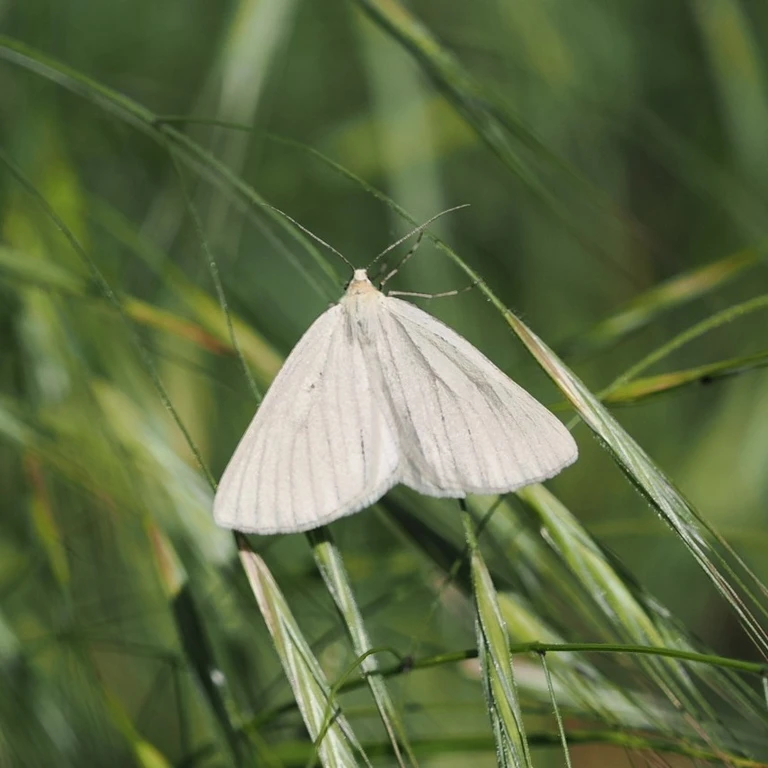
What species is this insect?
Siona lineata
